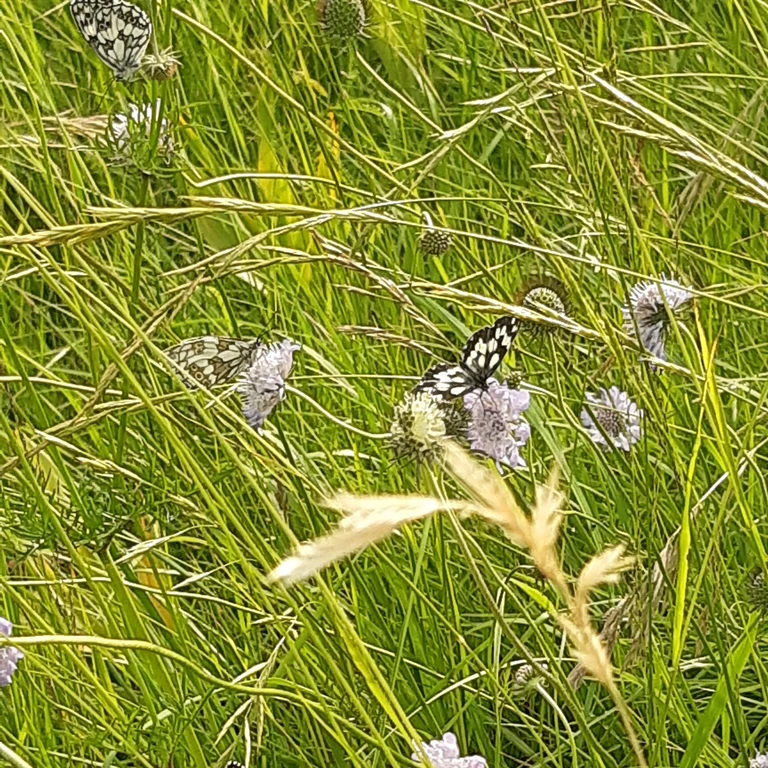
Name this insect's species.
Melanargia galathea
